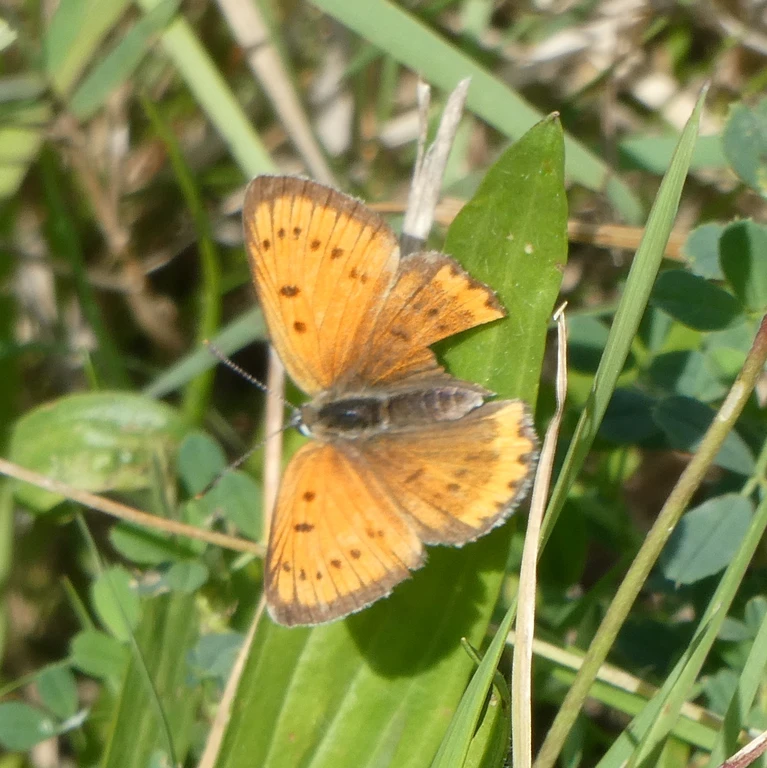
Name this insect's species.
Lycaena dispar
